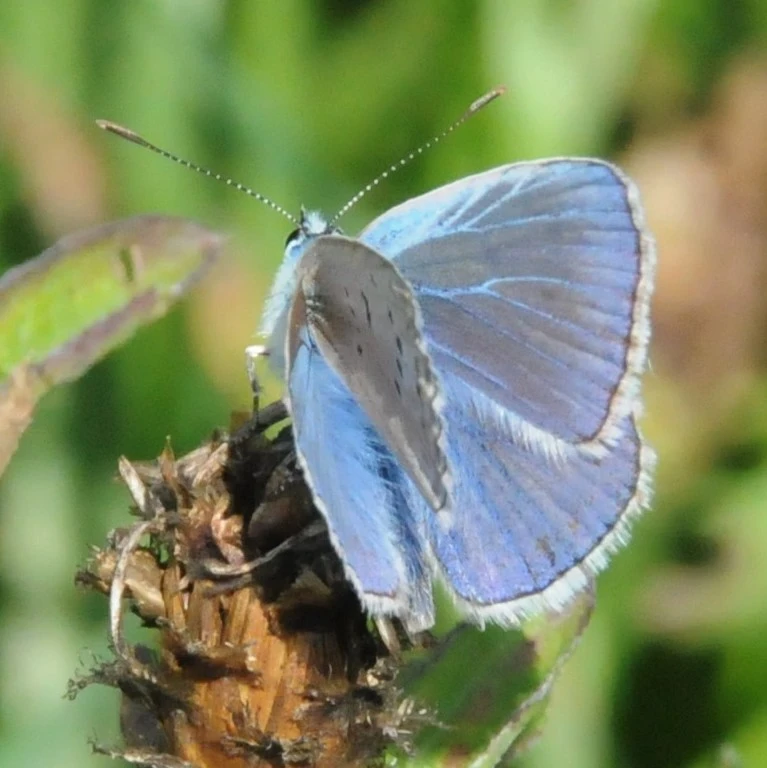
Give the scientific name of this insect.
Polyommatus icarus
